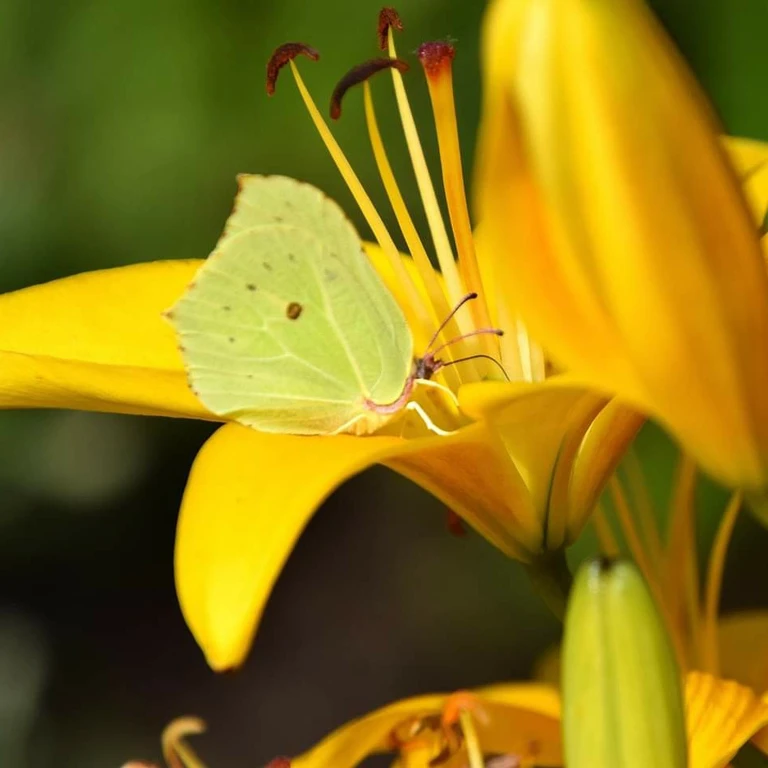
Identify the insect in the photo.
Gonepteryx rhamni
